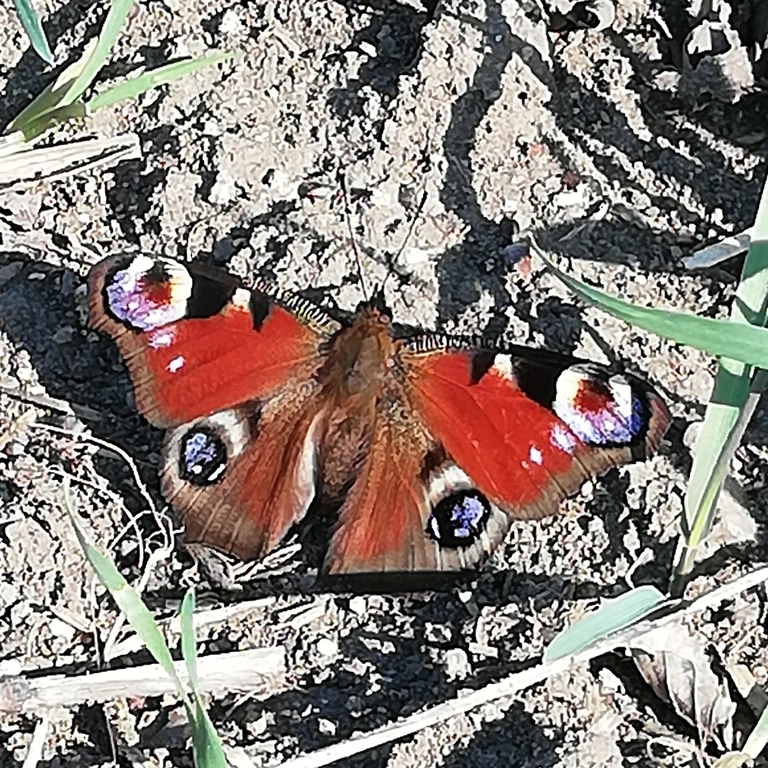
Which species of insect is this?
Aglais io
